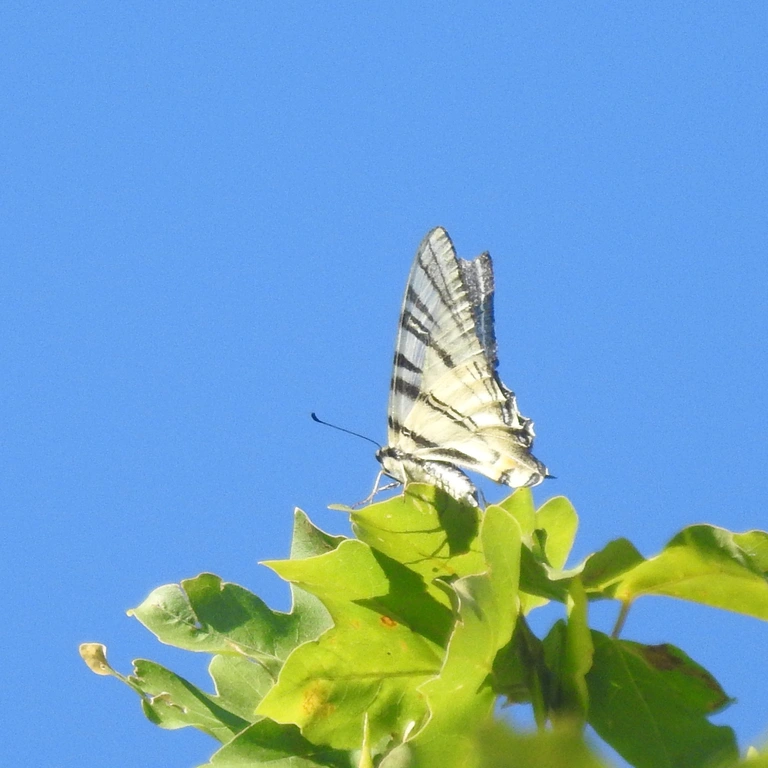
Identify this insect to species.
Iphiclides podalirius
